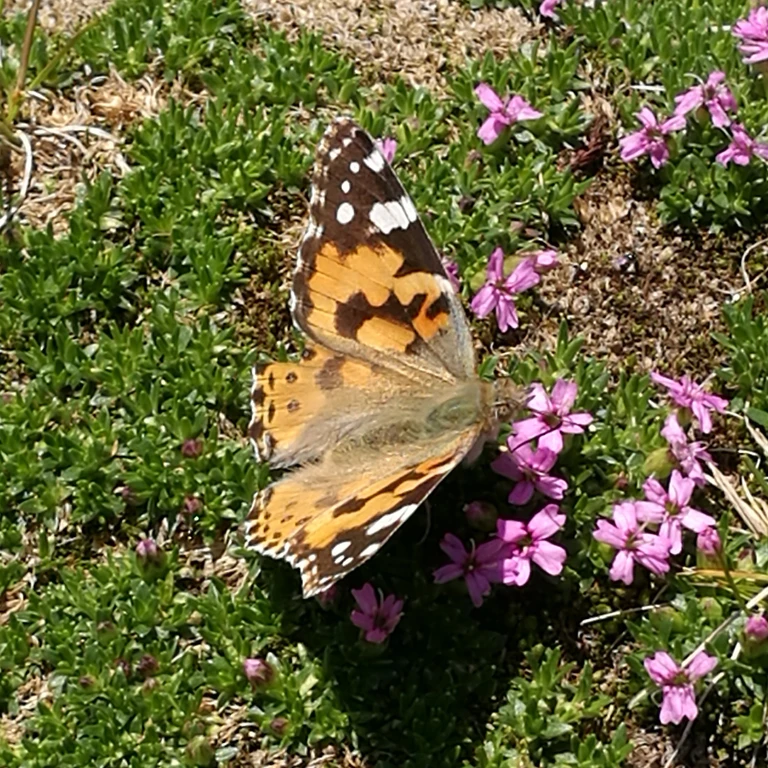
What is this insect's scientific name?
Vanessa cardui
